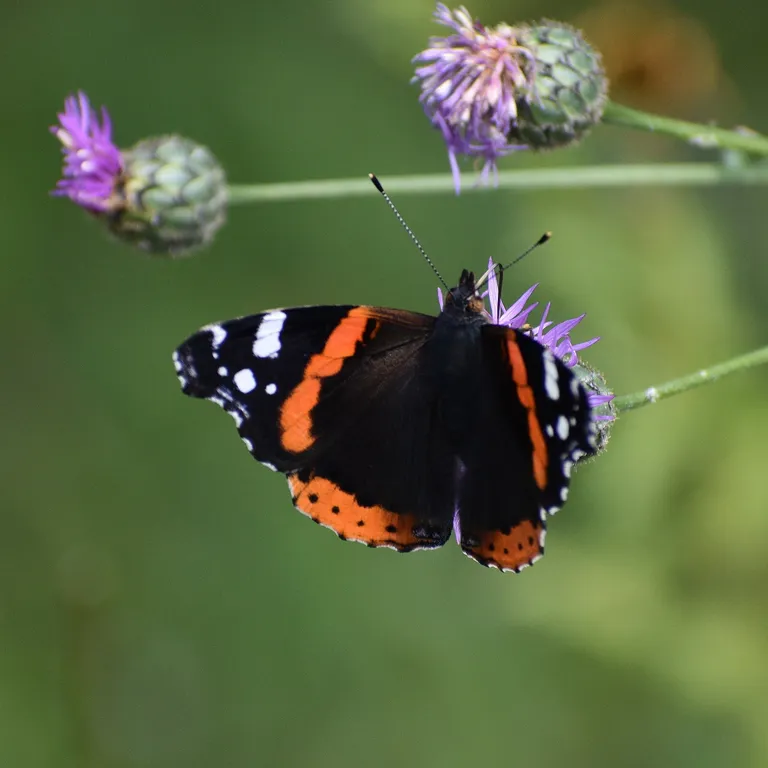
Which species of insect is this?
Vanessa atalanta
